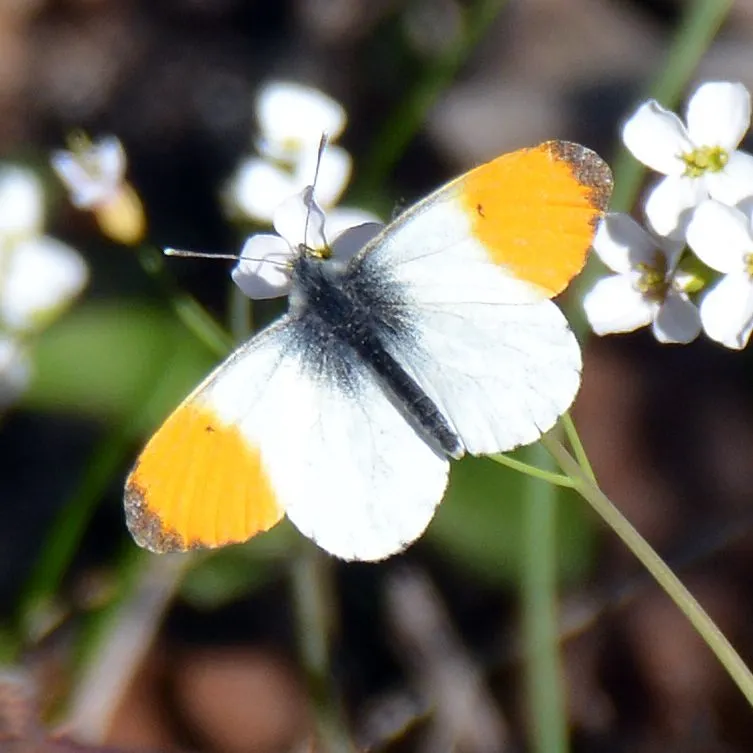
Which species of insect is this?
Anthocharis cardamines
